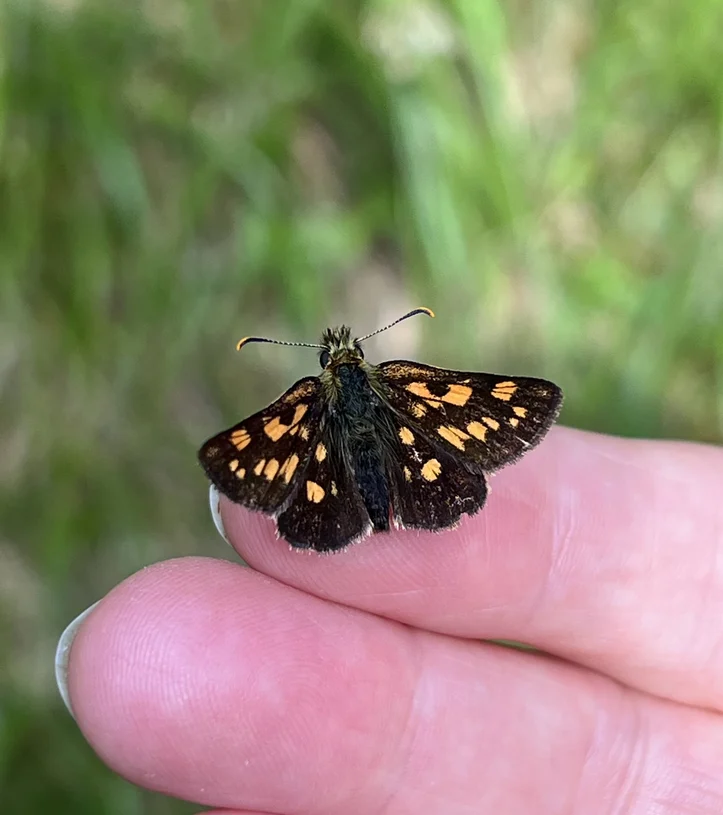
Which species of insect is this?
Carterocephalus palaemon
